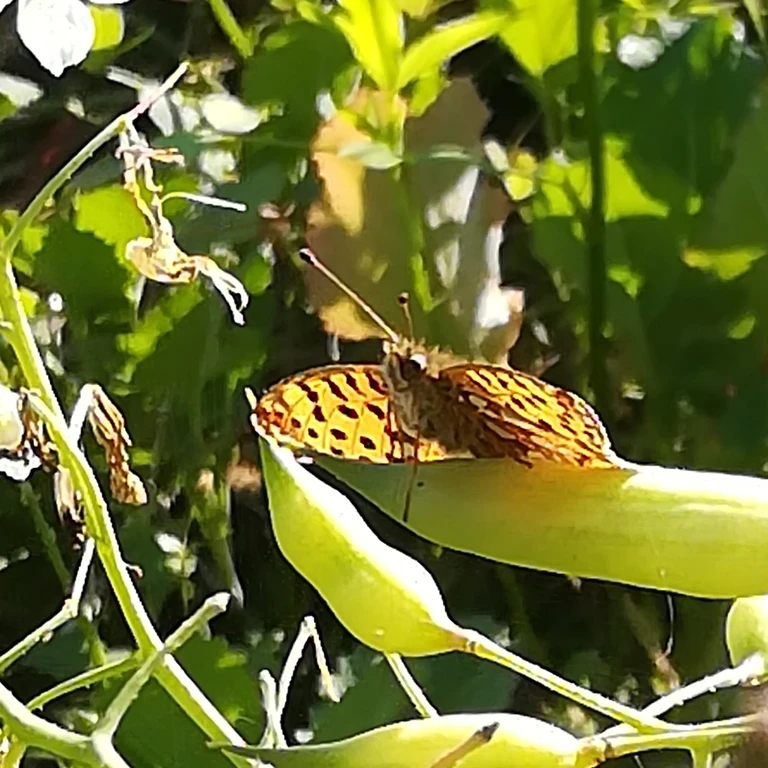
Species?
Issoria lathonia
